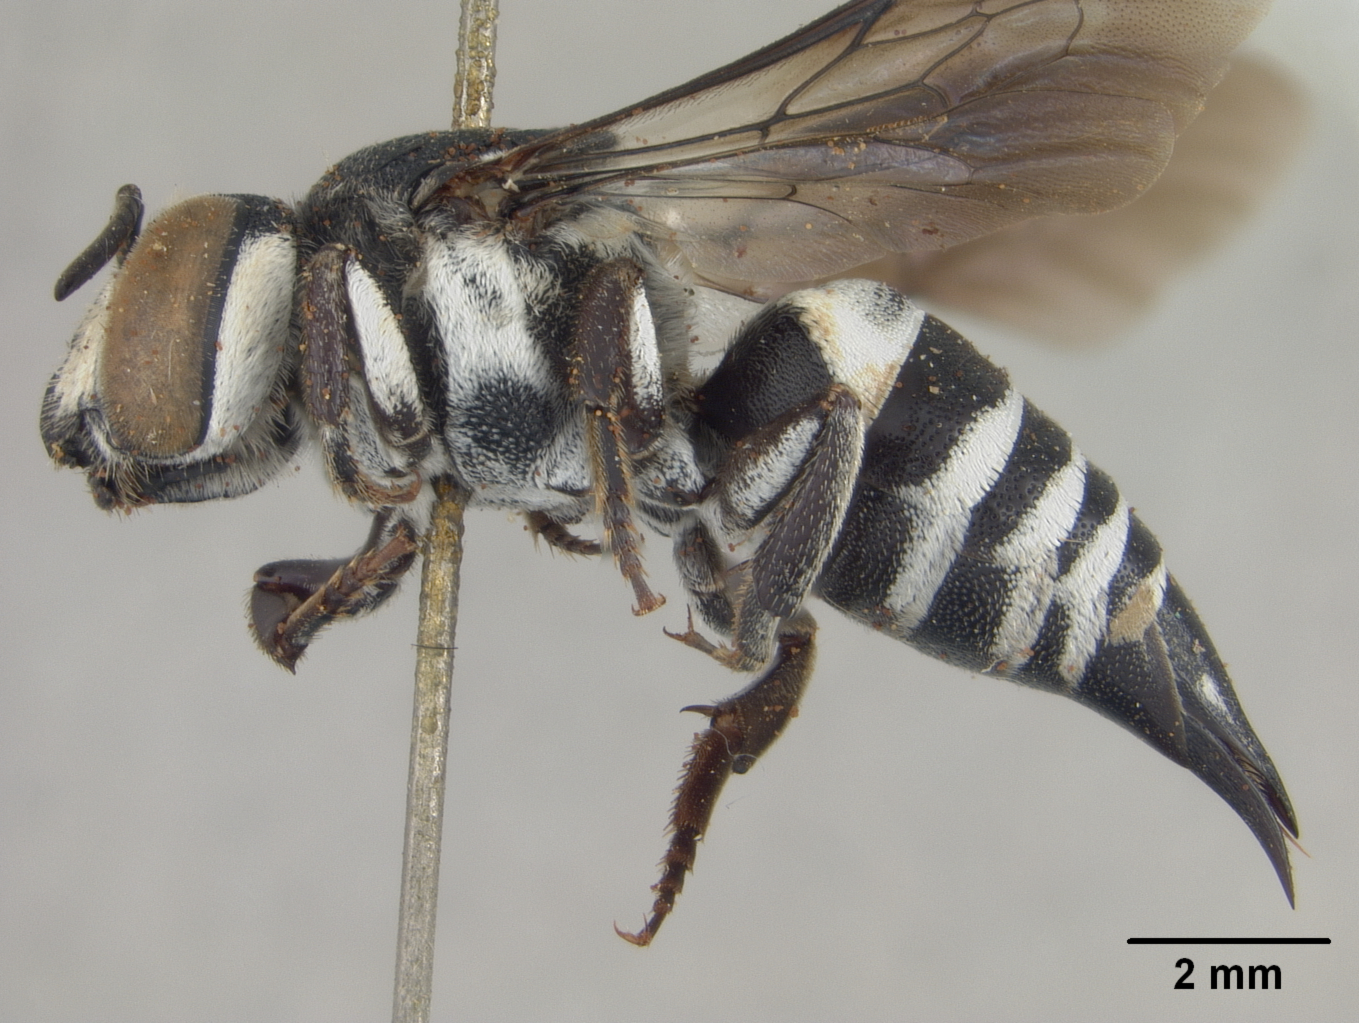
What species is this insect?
Coelioxys formosa
